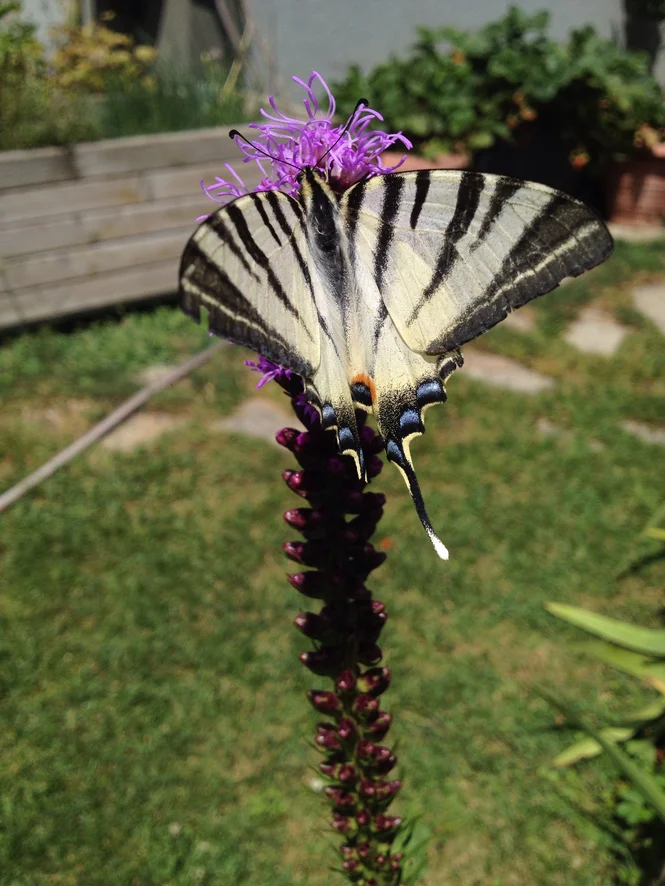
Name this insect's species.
Iphiclides podalirius
